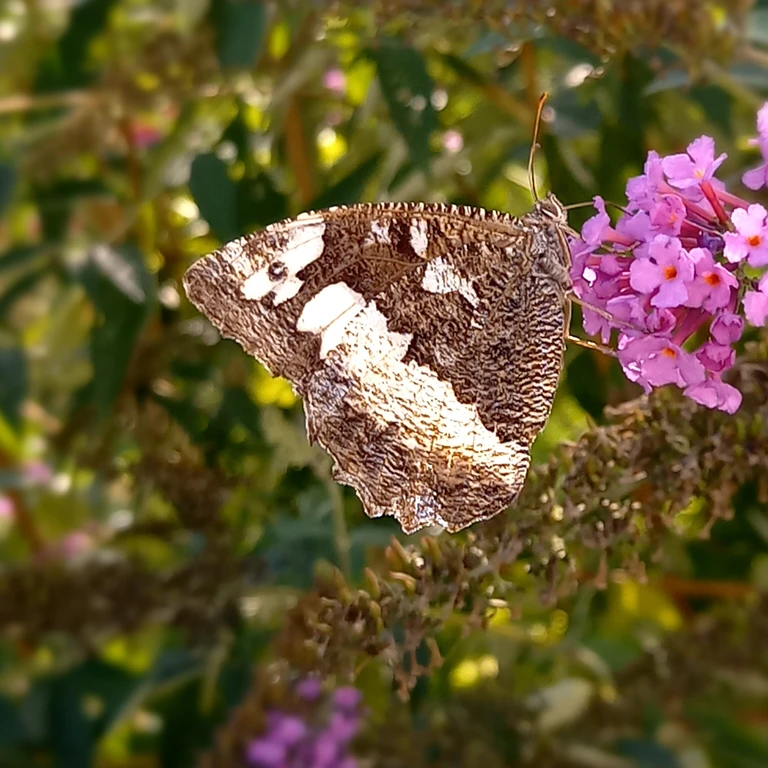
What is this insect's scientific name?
Brintesia circe
